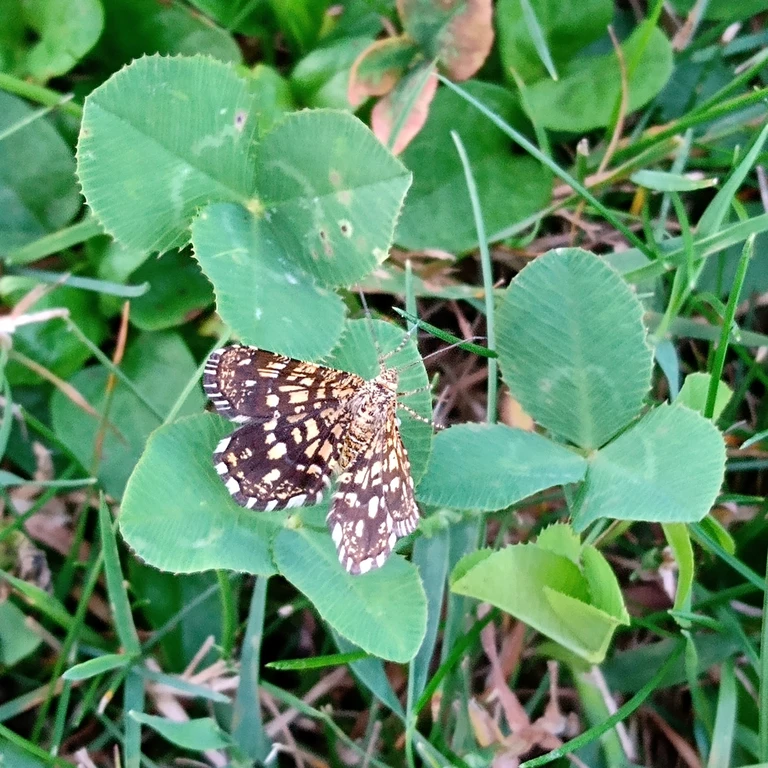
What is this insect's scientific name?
Chiasmia clathrata
